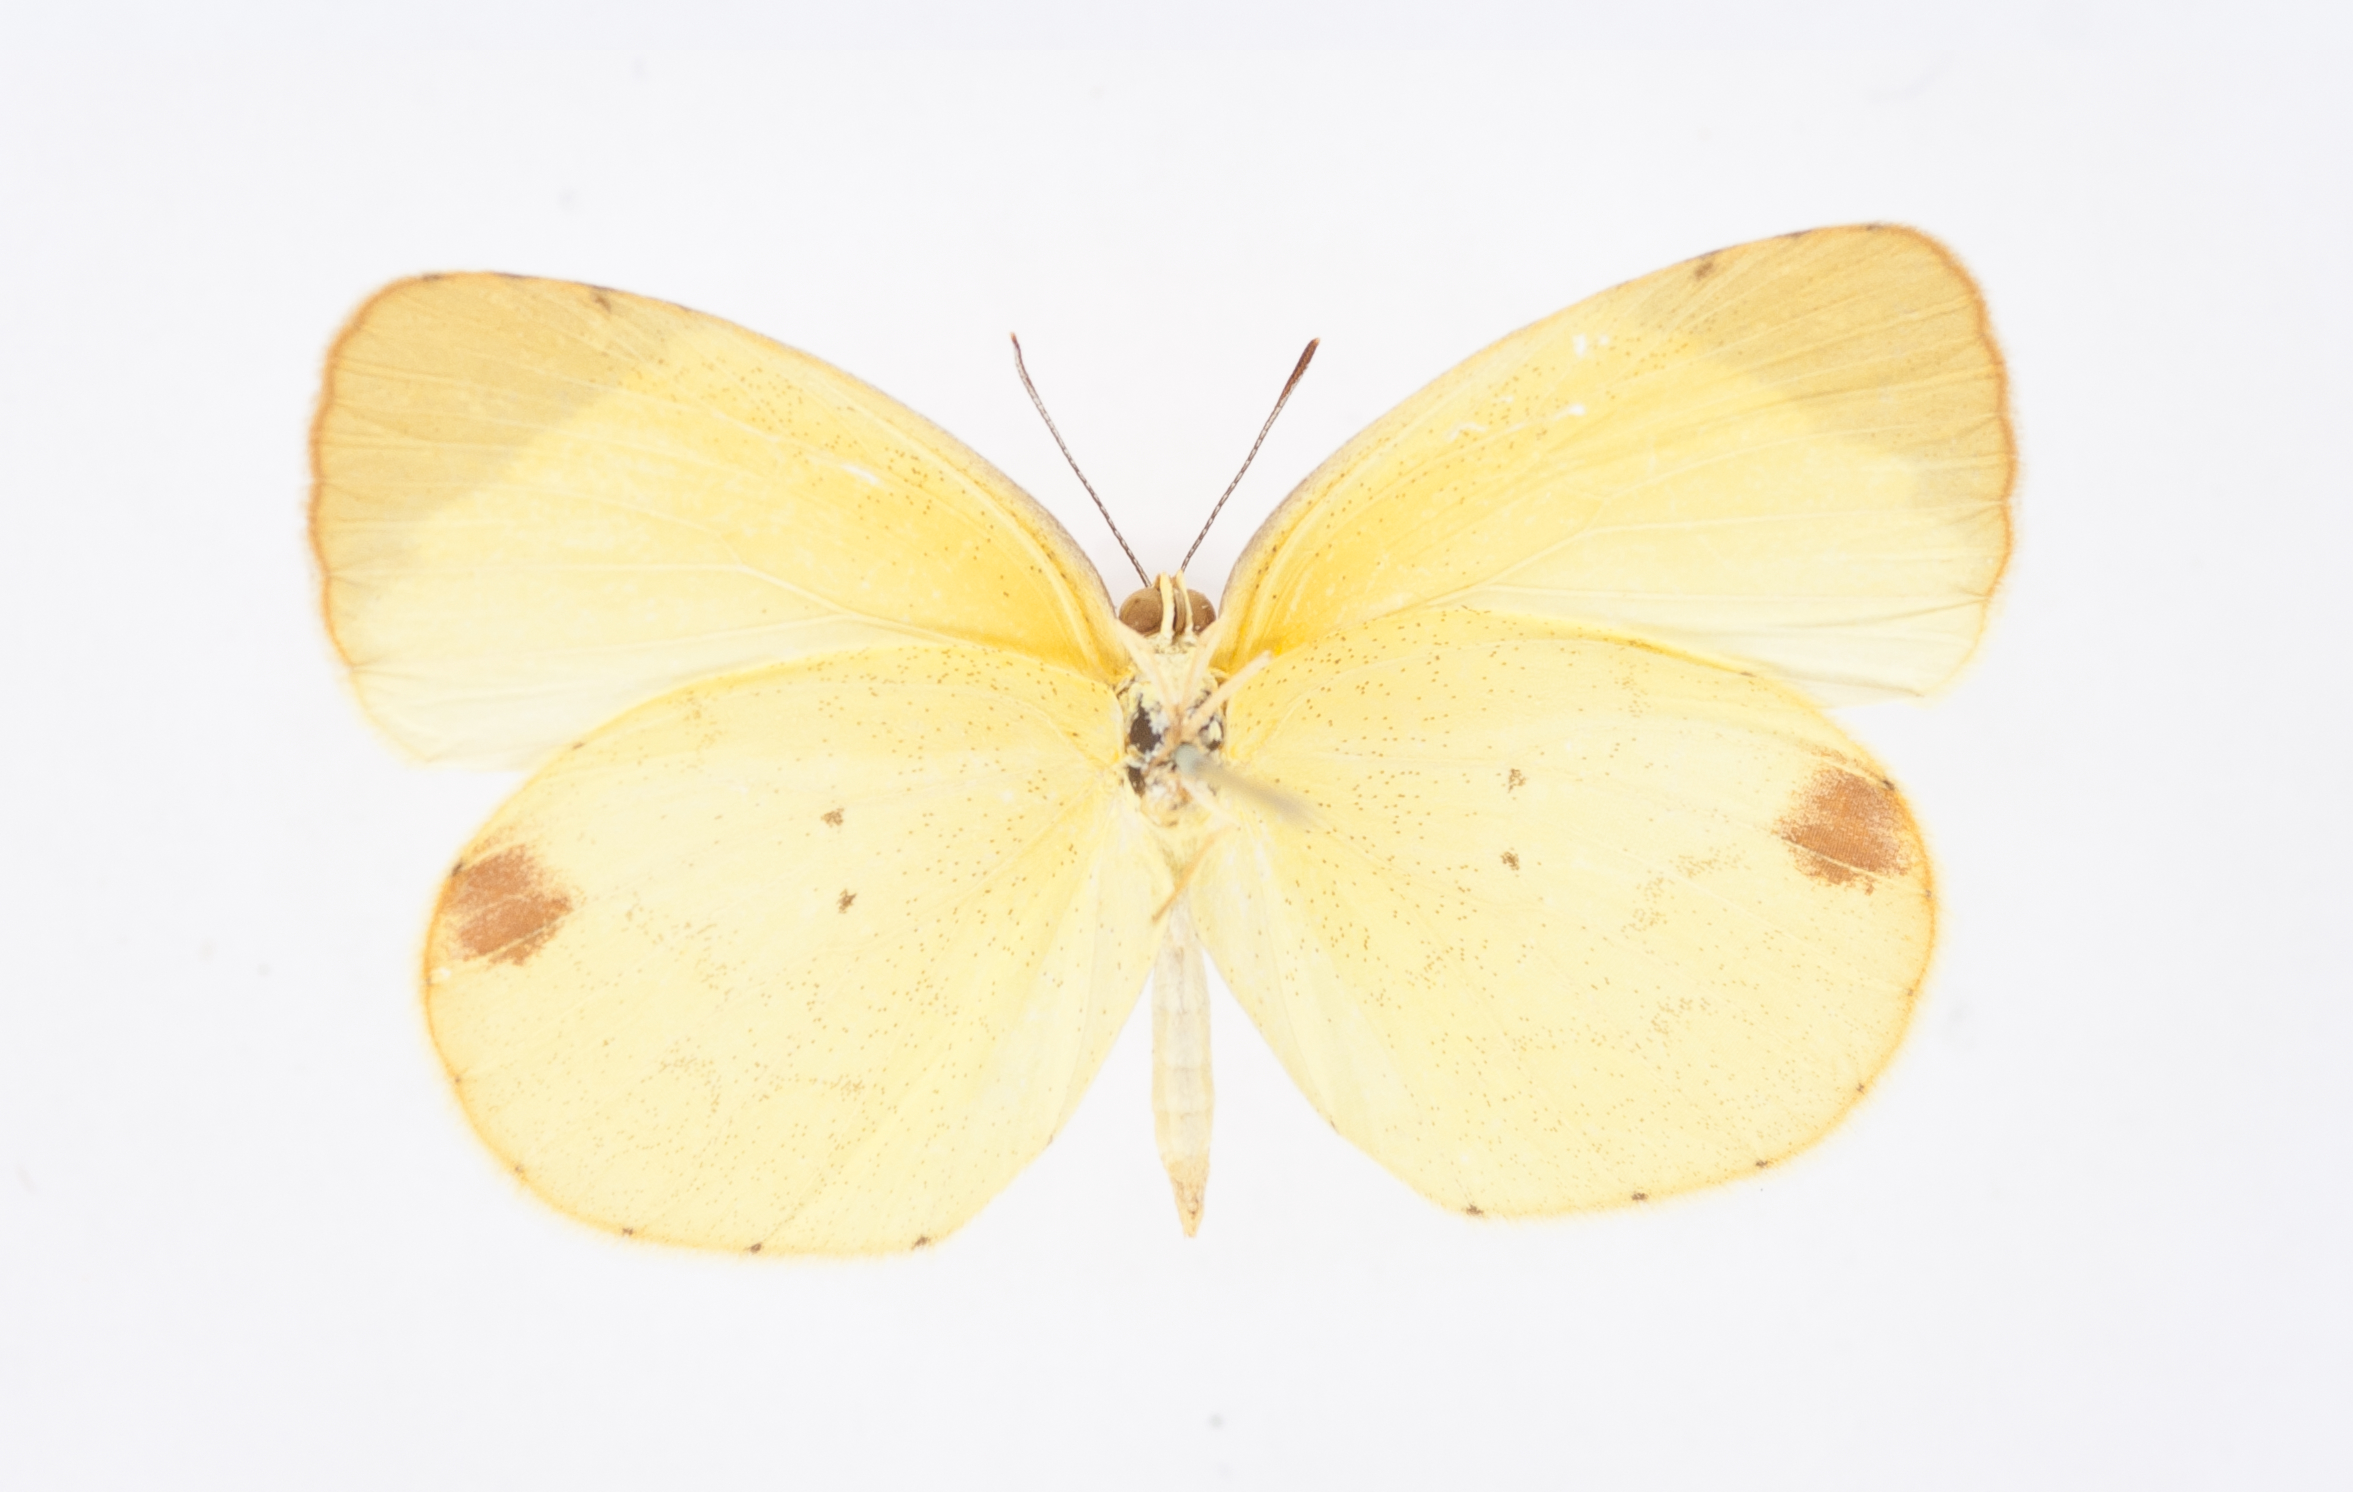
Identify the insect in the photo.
Terias linda
